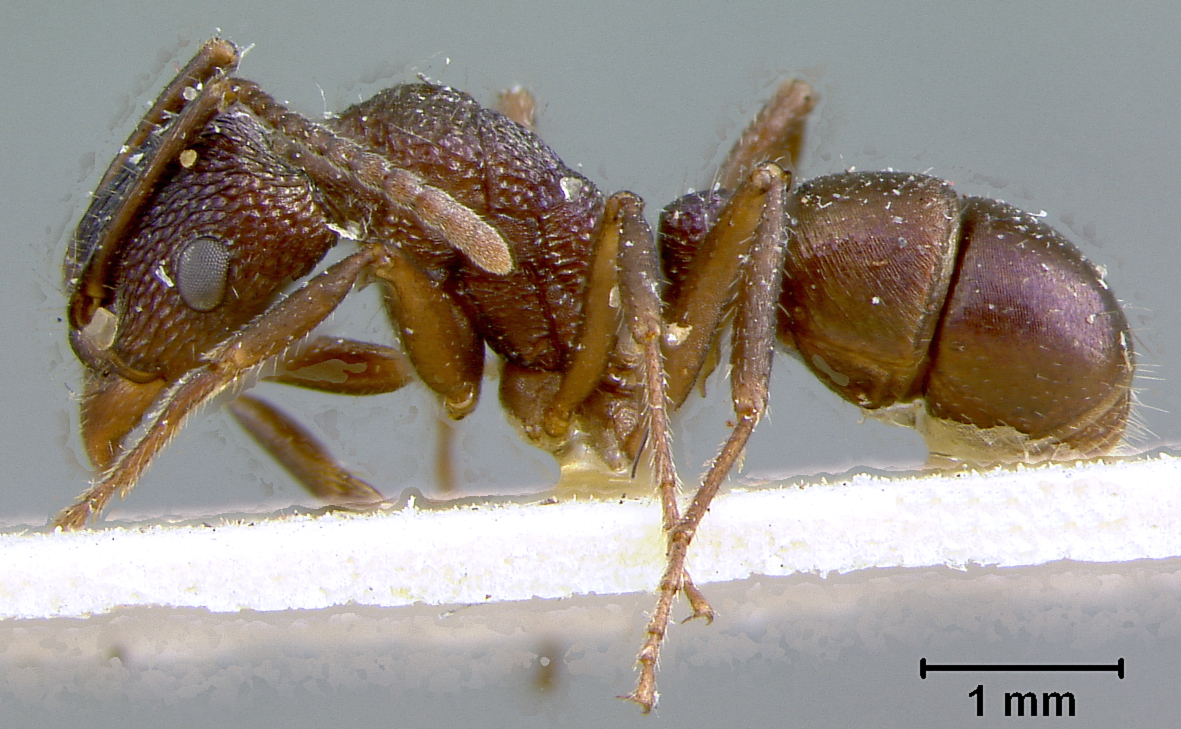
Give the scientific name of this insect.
Rhytidoponera caeciliae
